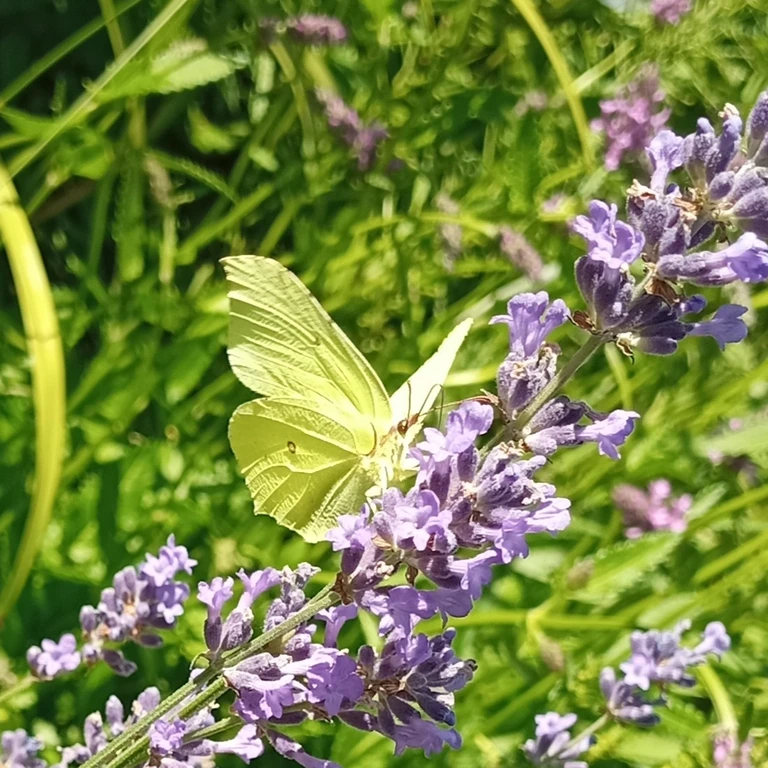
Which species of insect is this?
Gonepteryx rhamni
